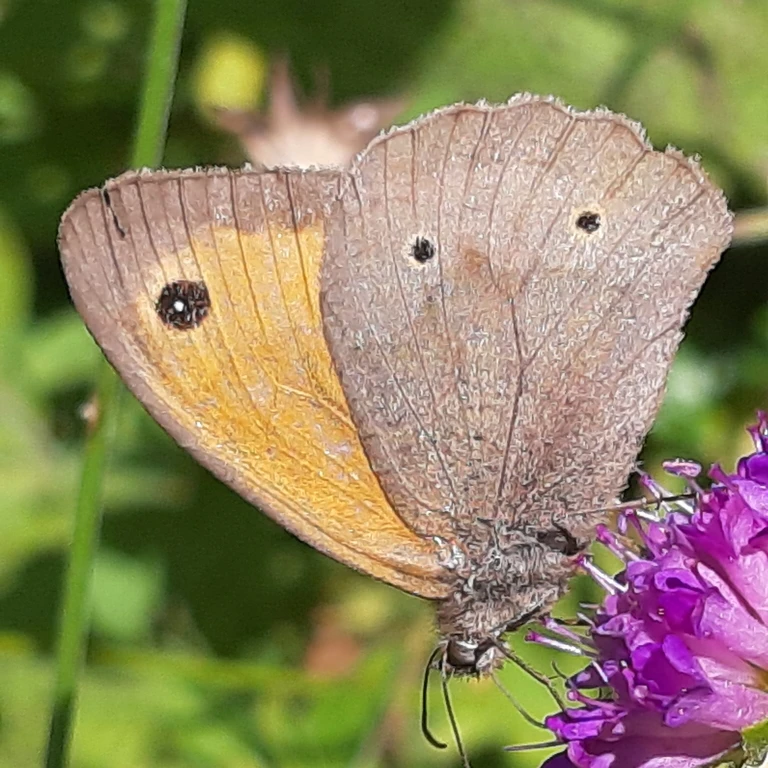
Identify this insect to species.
Maniola jurtina
